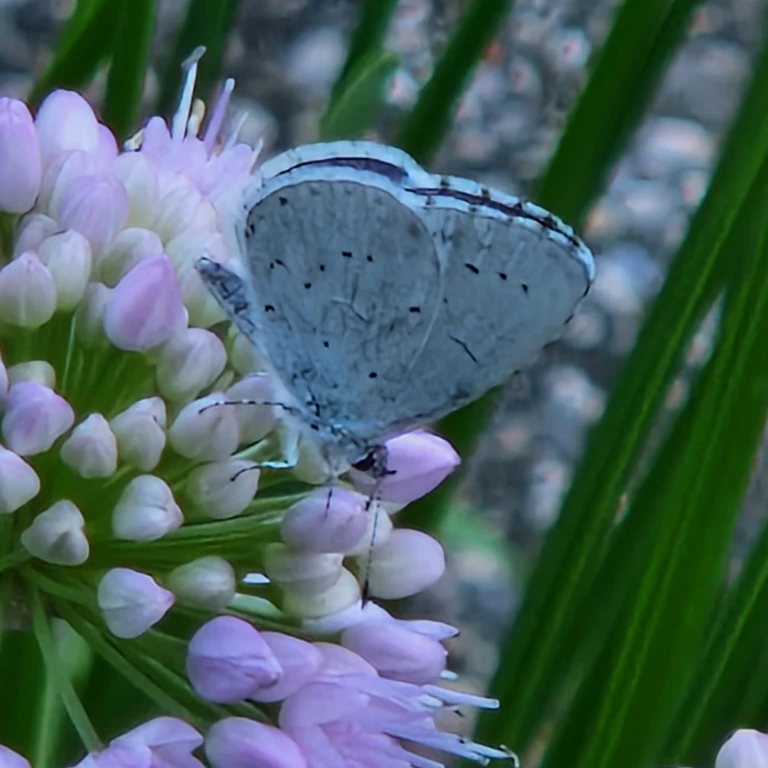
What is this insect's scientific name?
Celastrina argiolus
